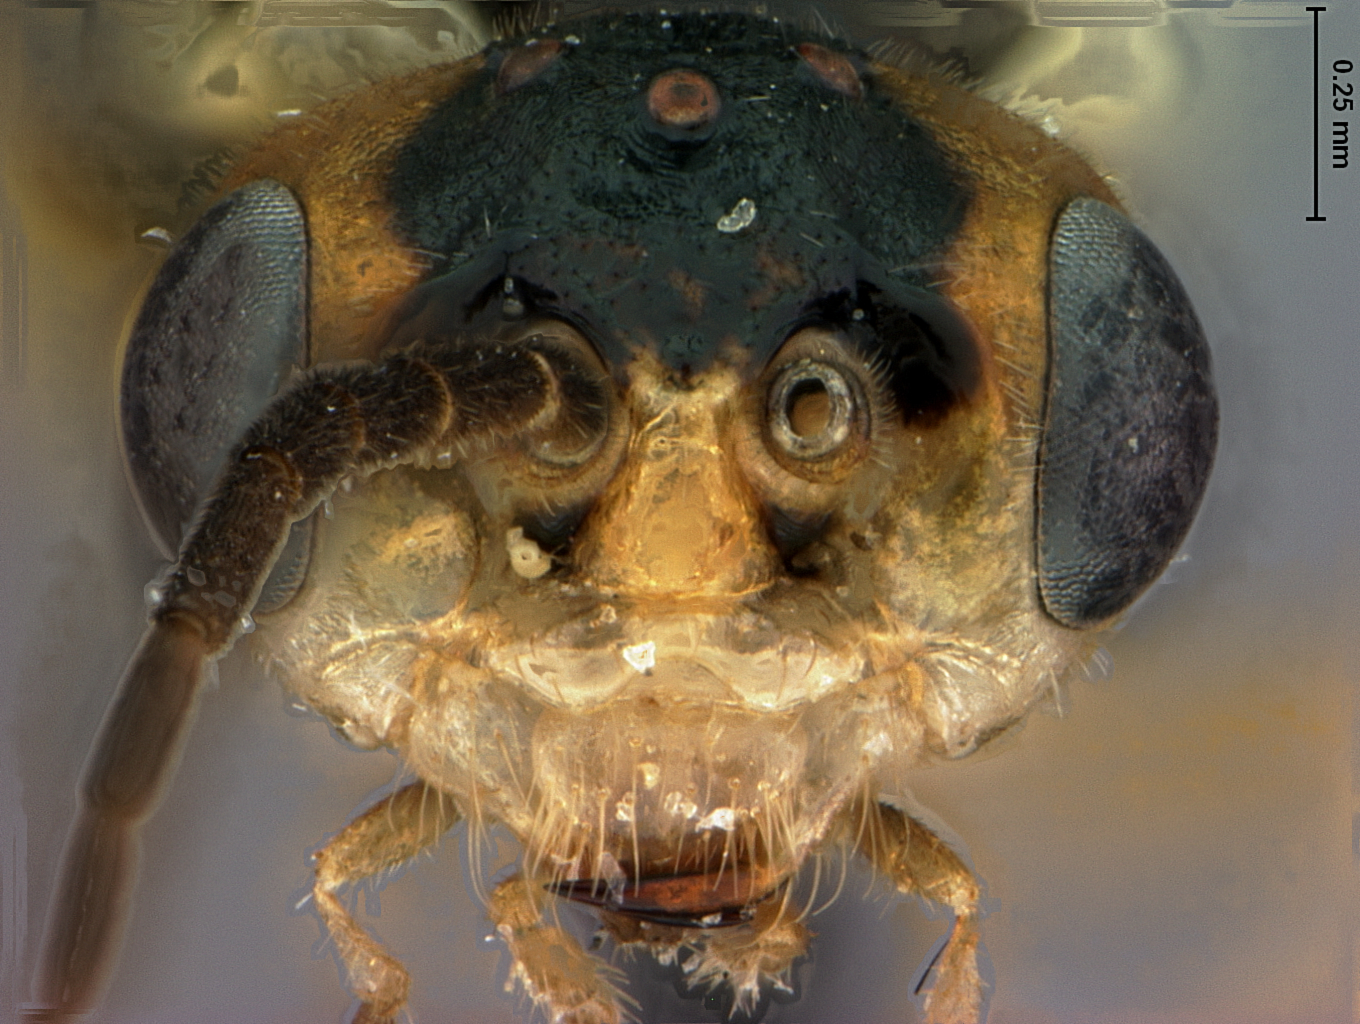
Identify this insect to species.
Phyllocolpa eleanorae
